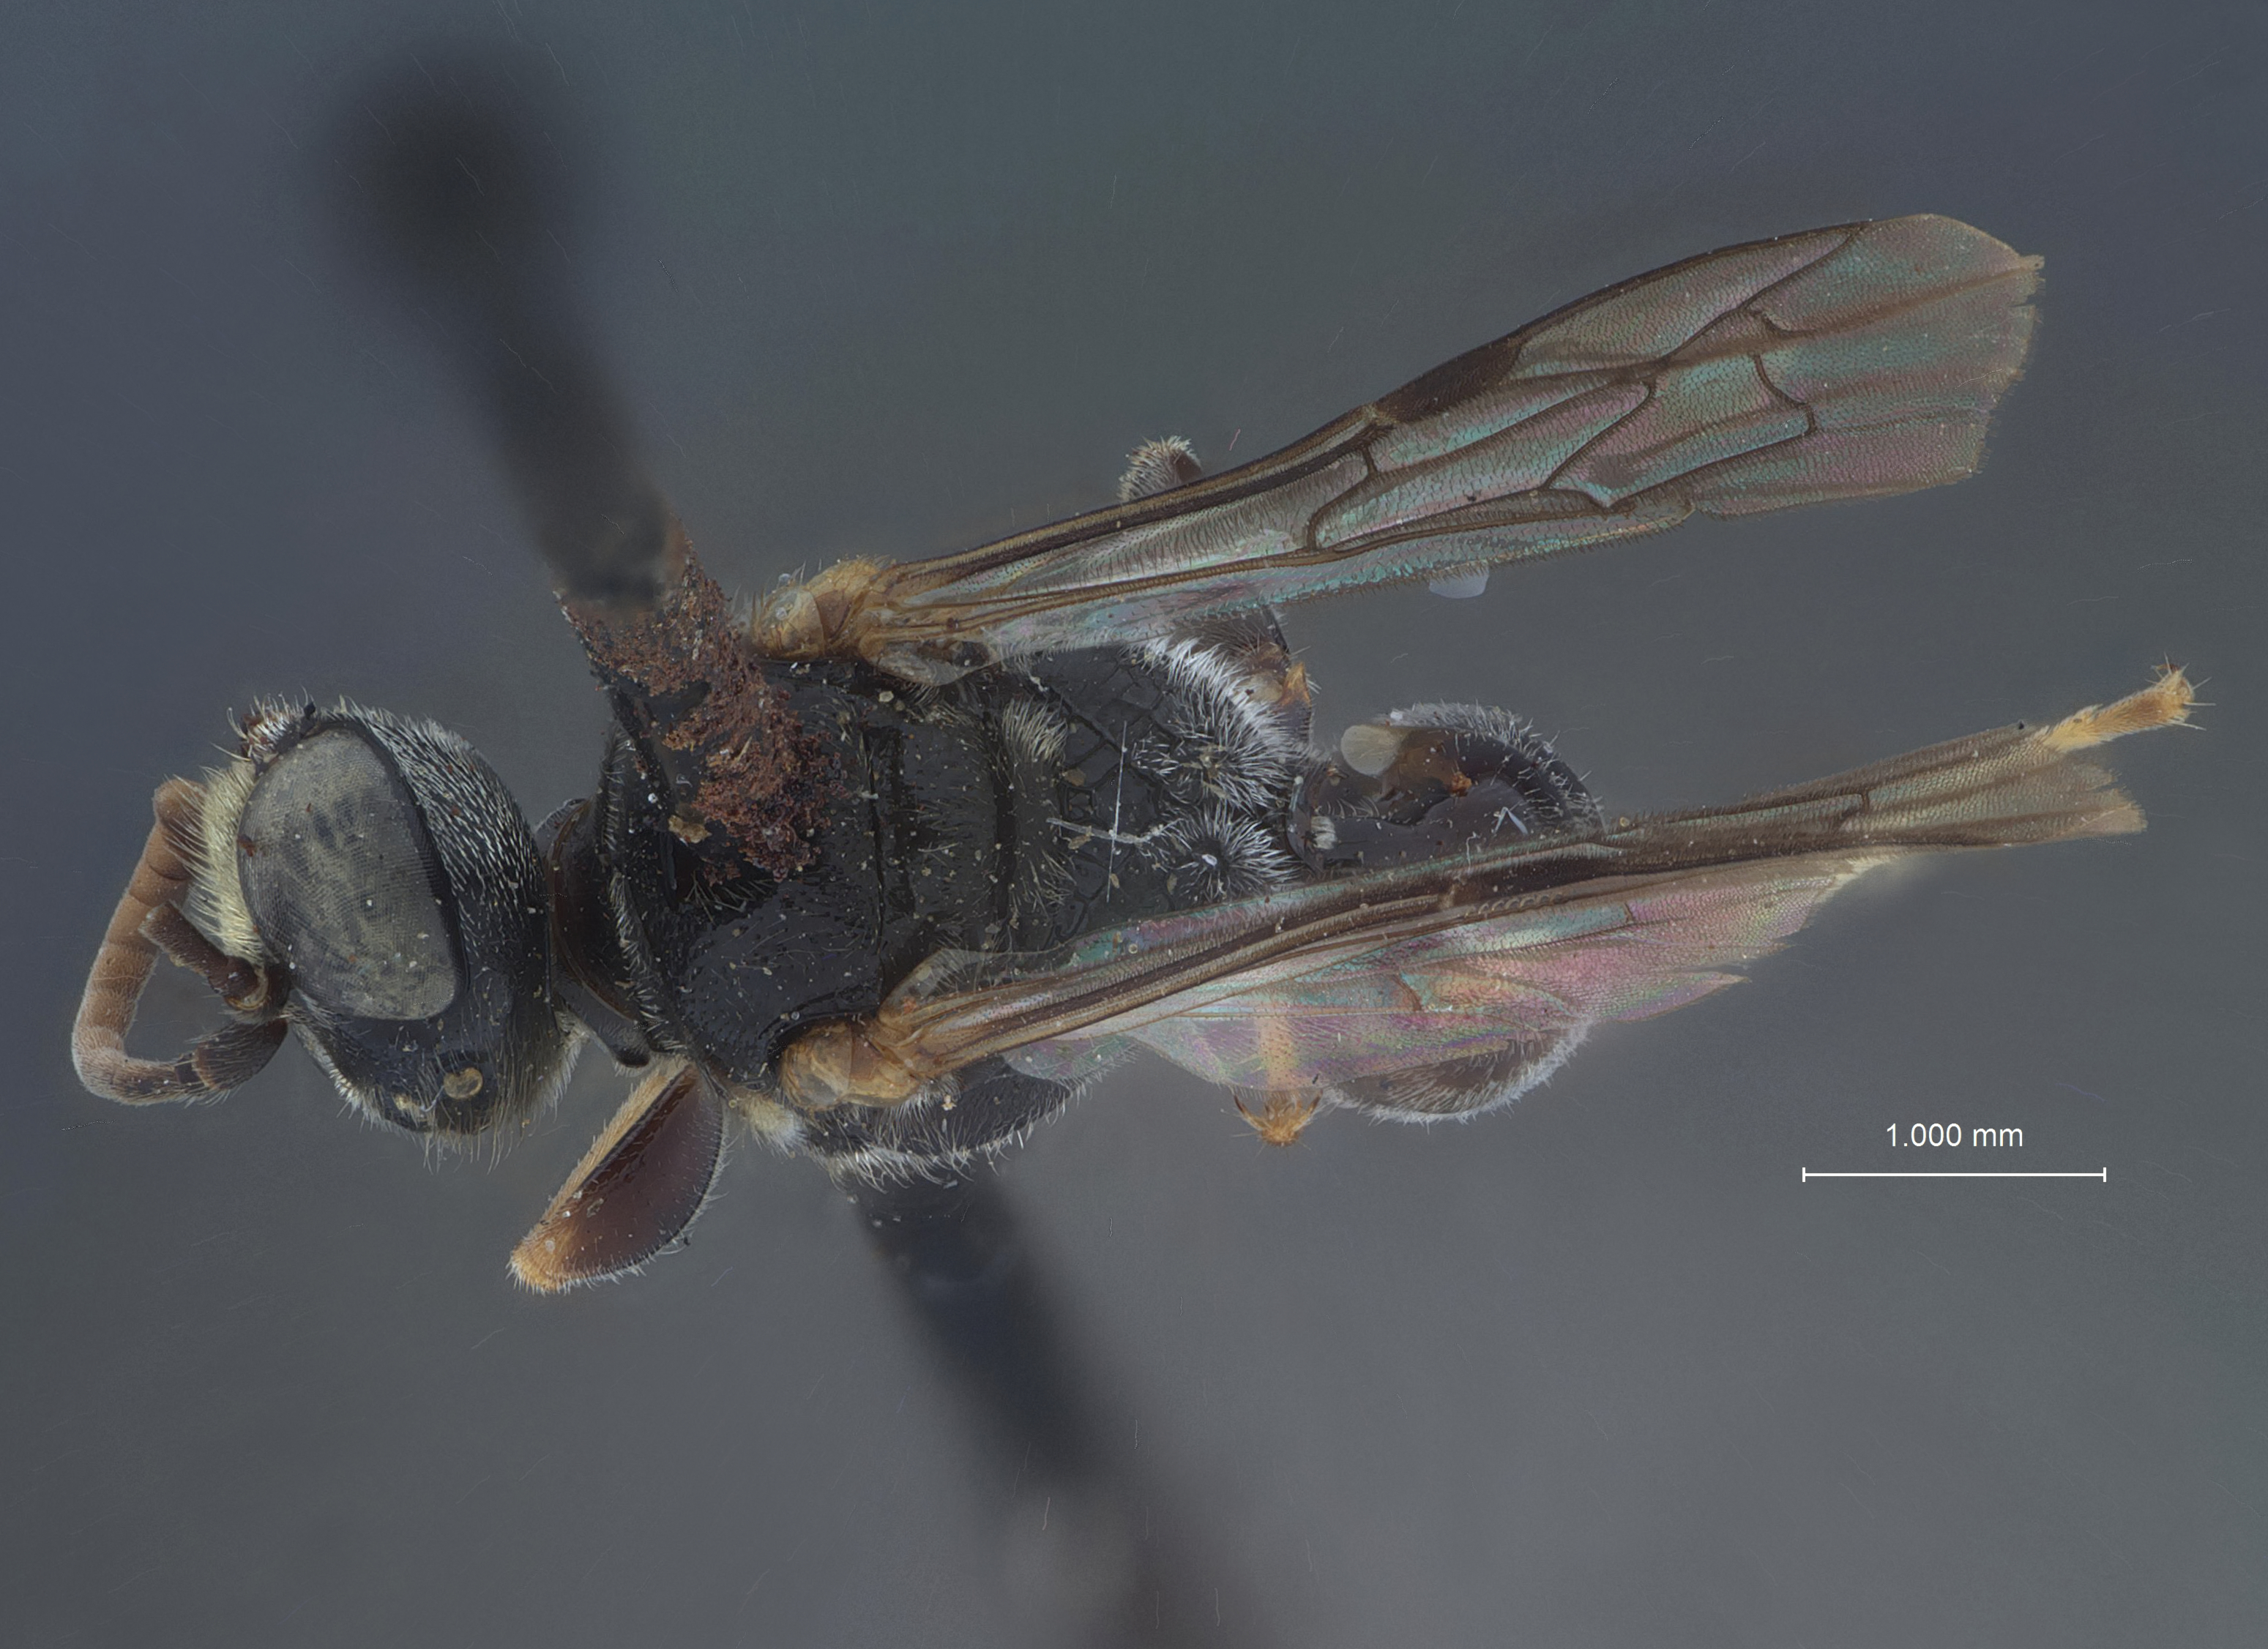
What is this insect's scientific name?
Psenia aerofacies
